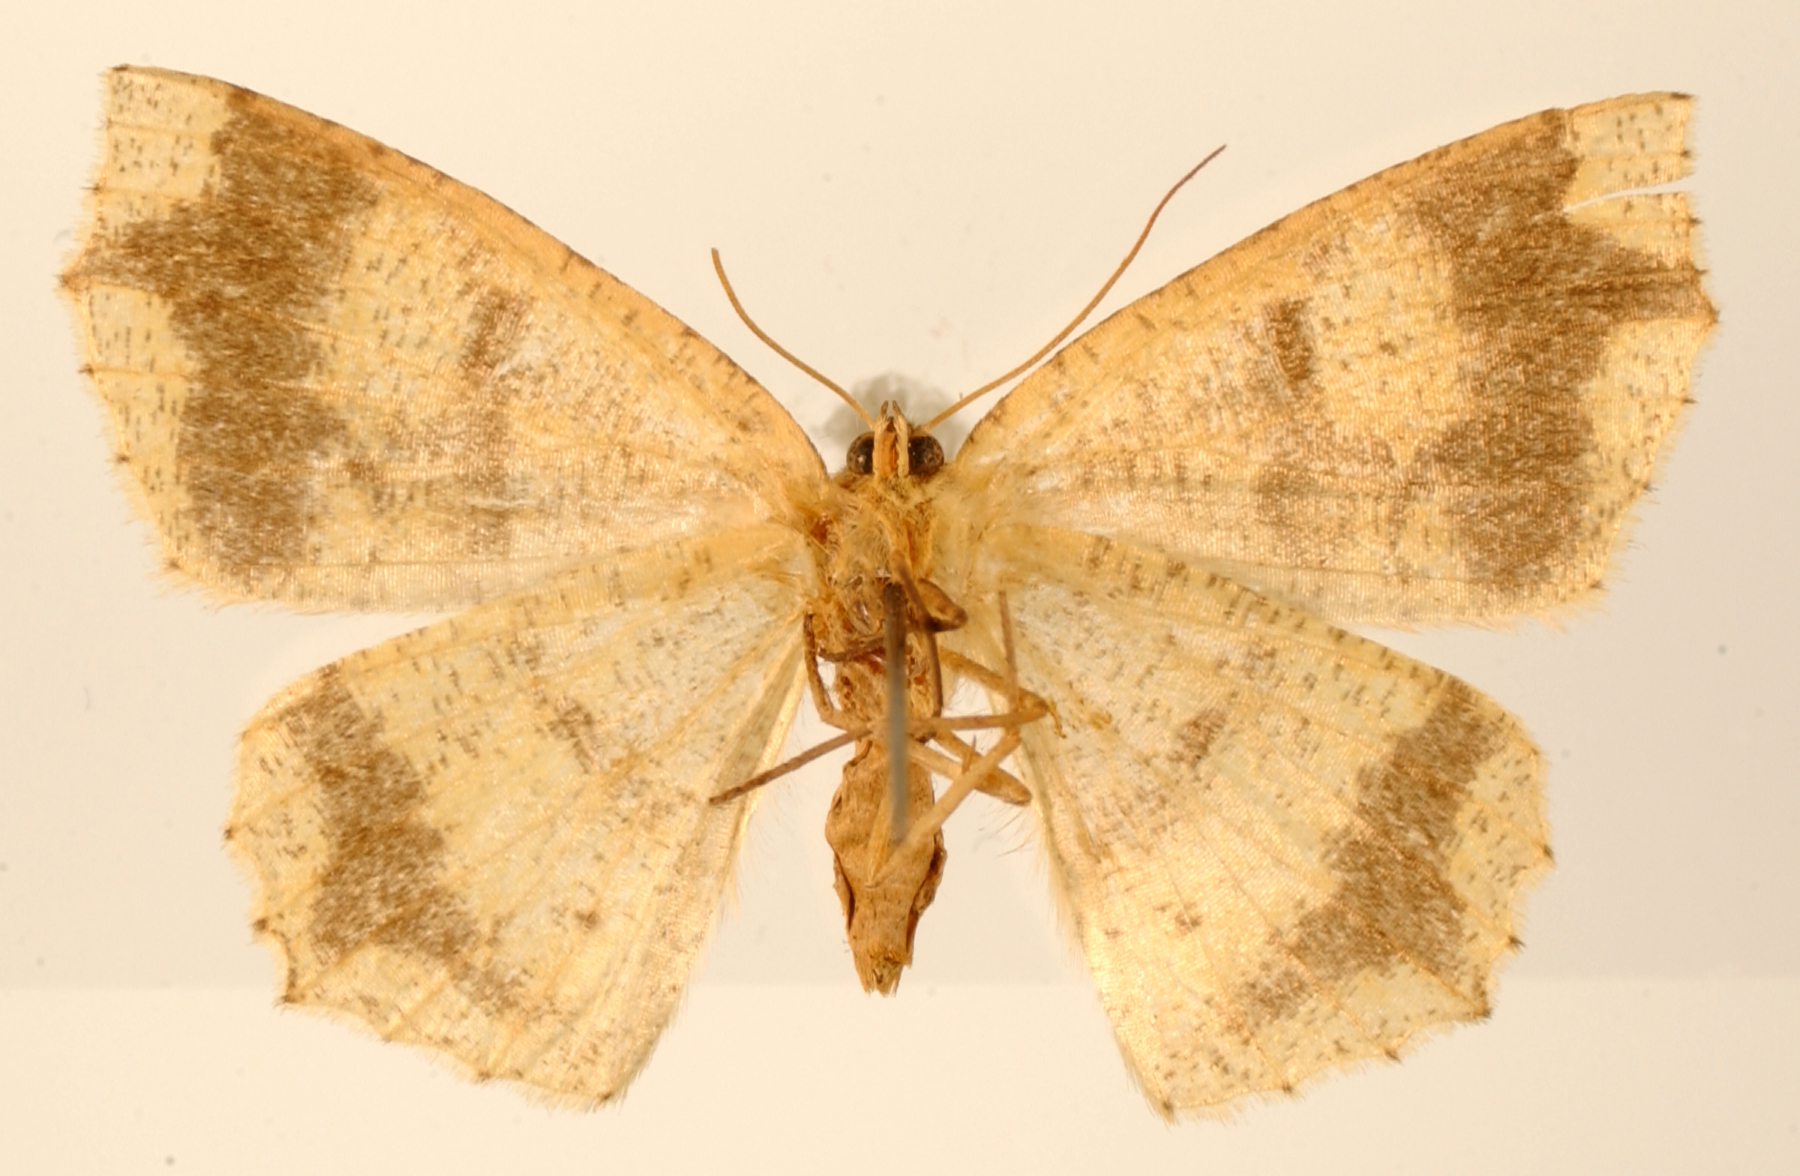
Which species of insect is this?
Mimogonodes subsignata
